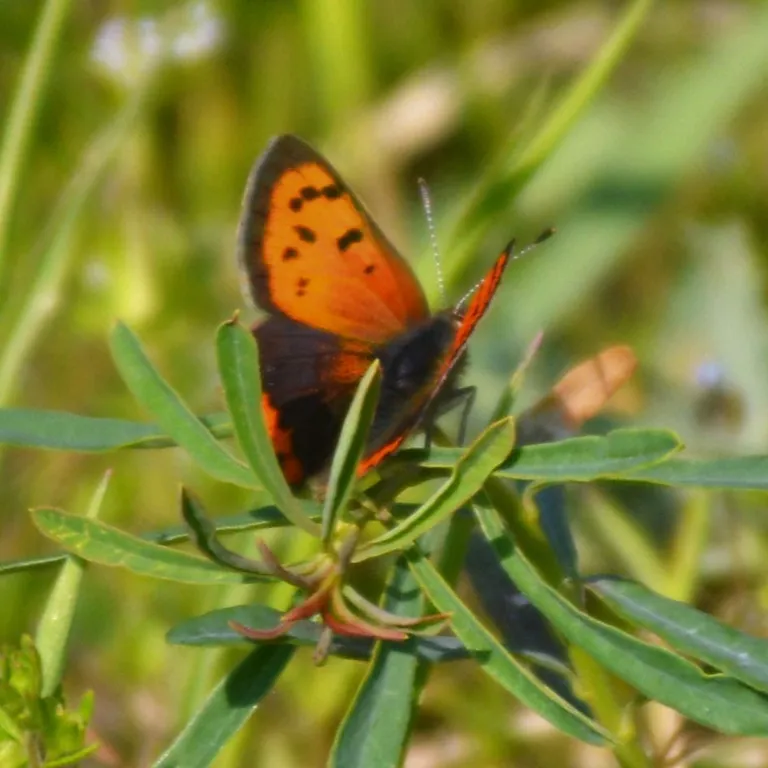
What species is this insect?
Lycaena phlaeas
